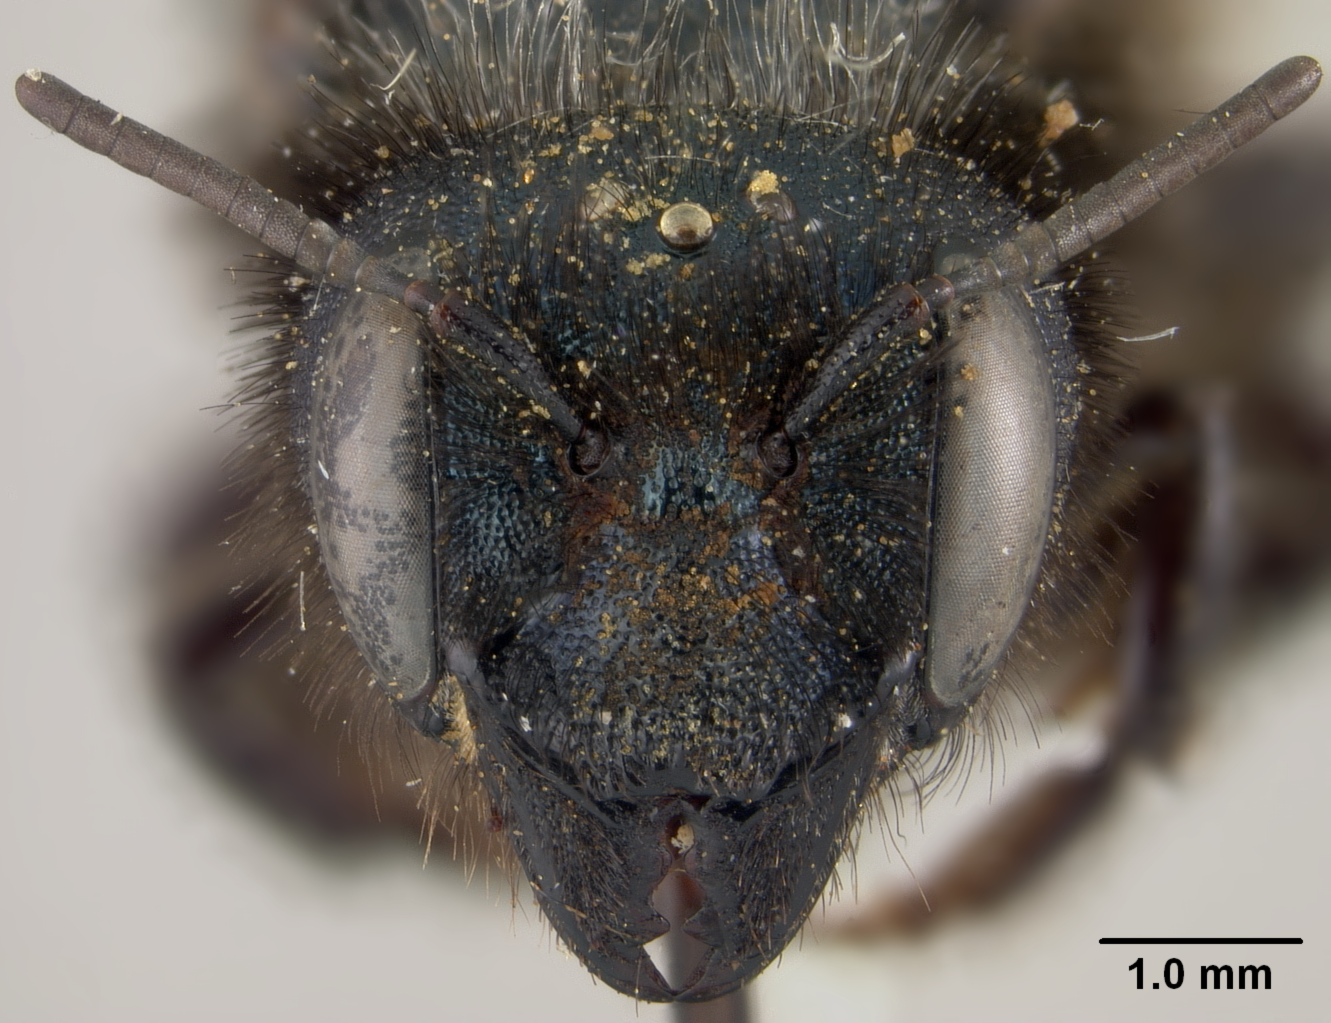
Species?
Osmia wardiana
